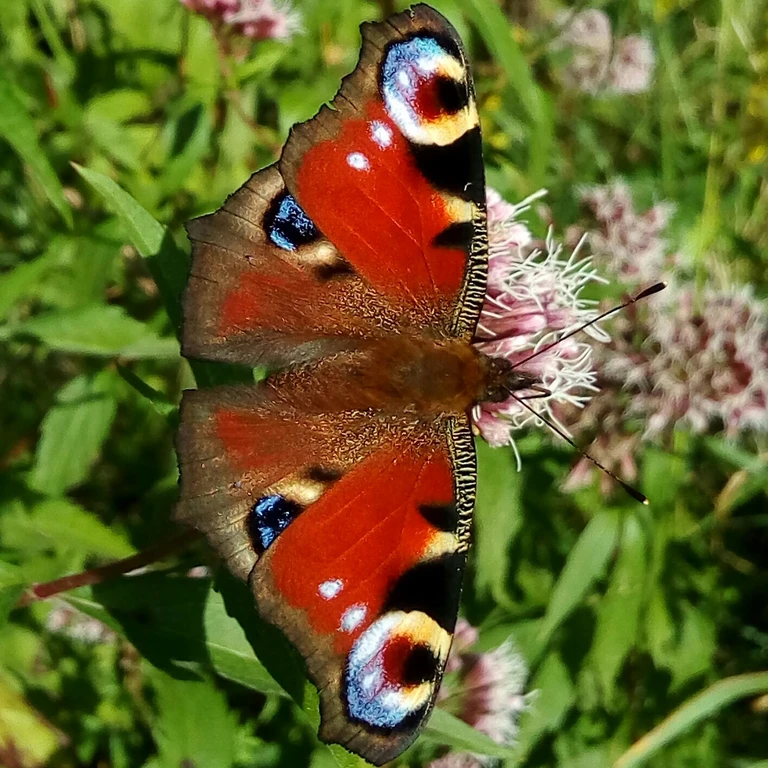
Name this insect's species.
Aglais io
